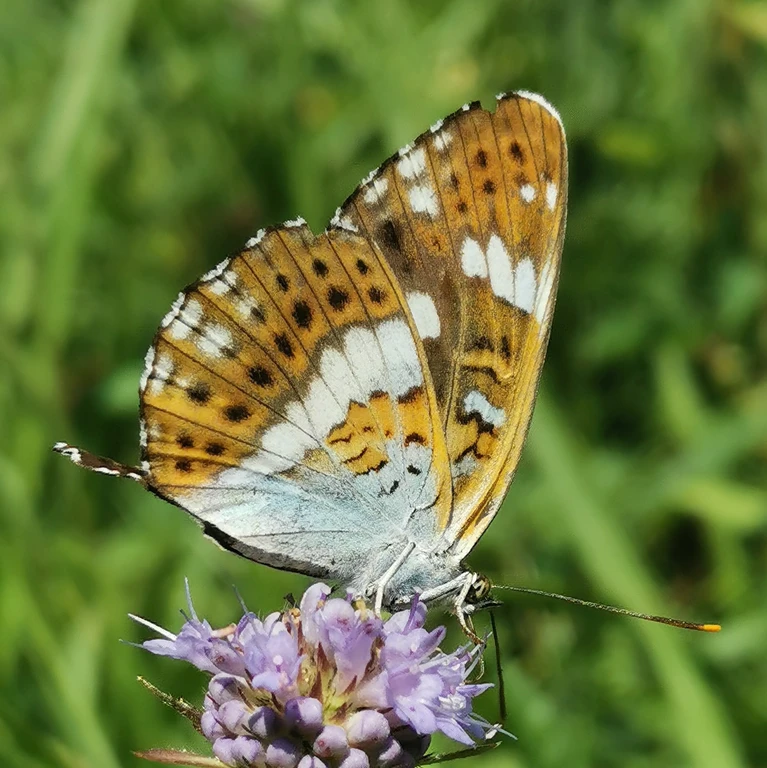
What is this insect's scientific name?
Limenitis camilla (also Ladoga camilla)
